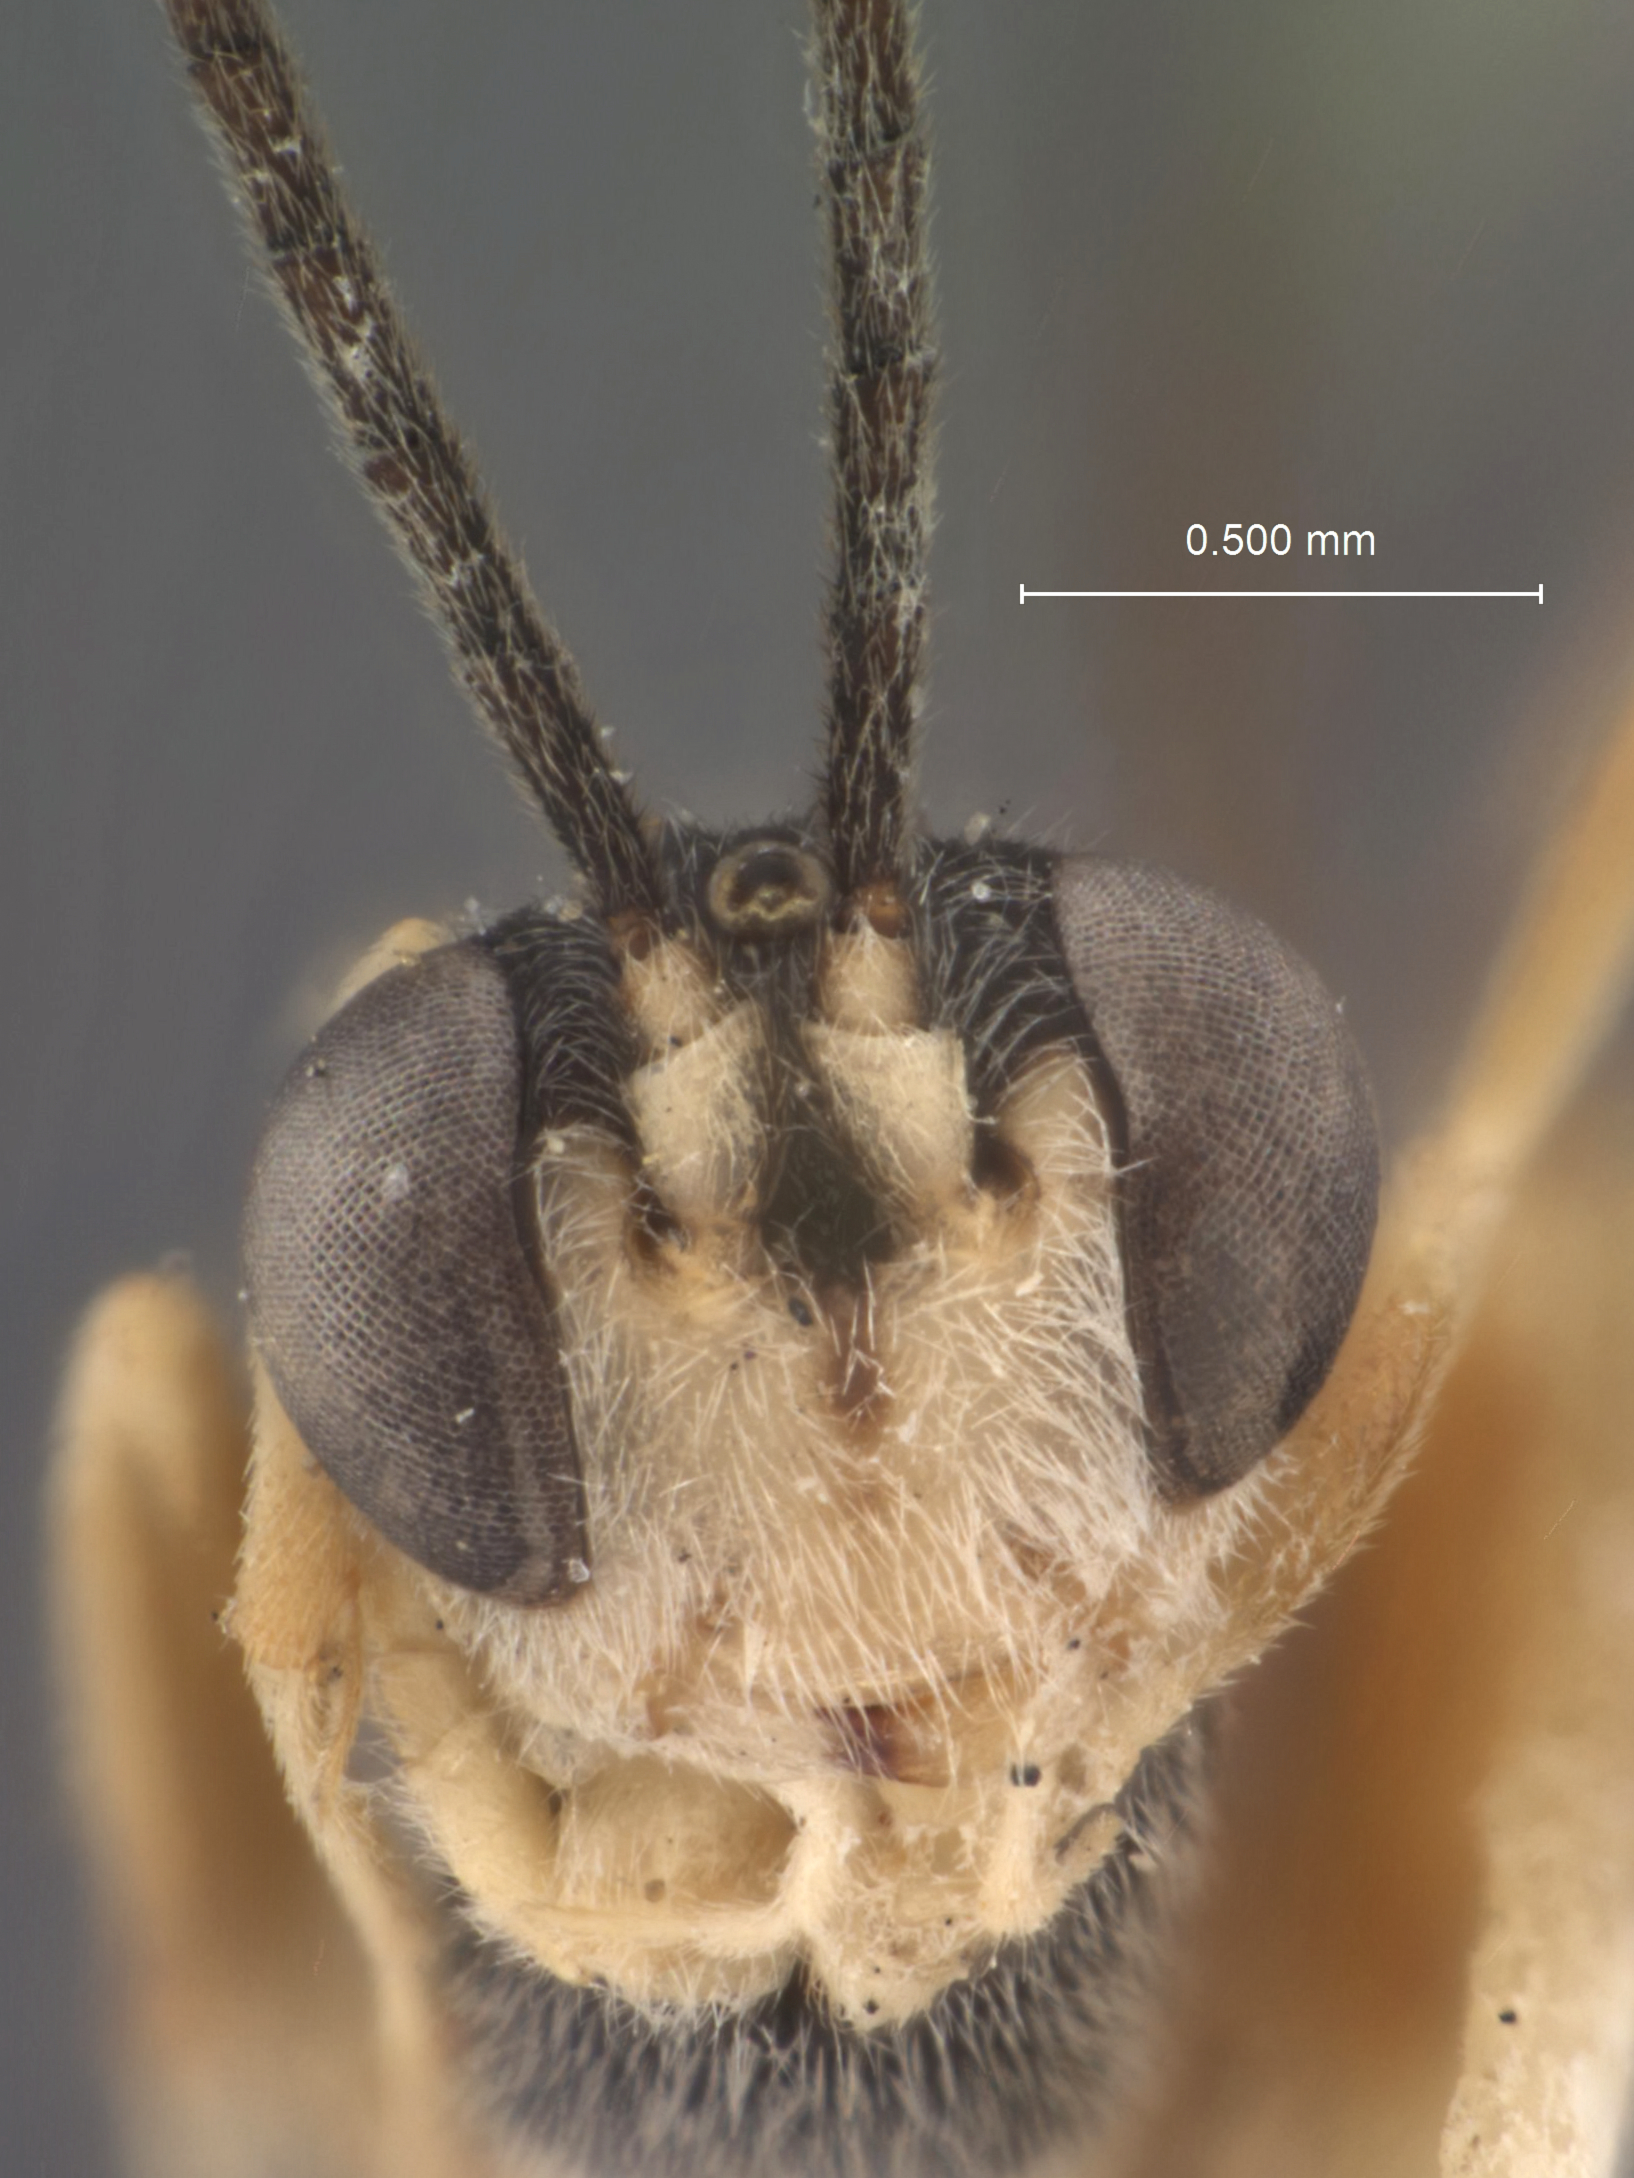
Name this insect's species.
Homalomma pteronideae
